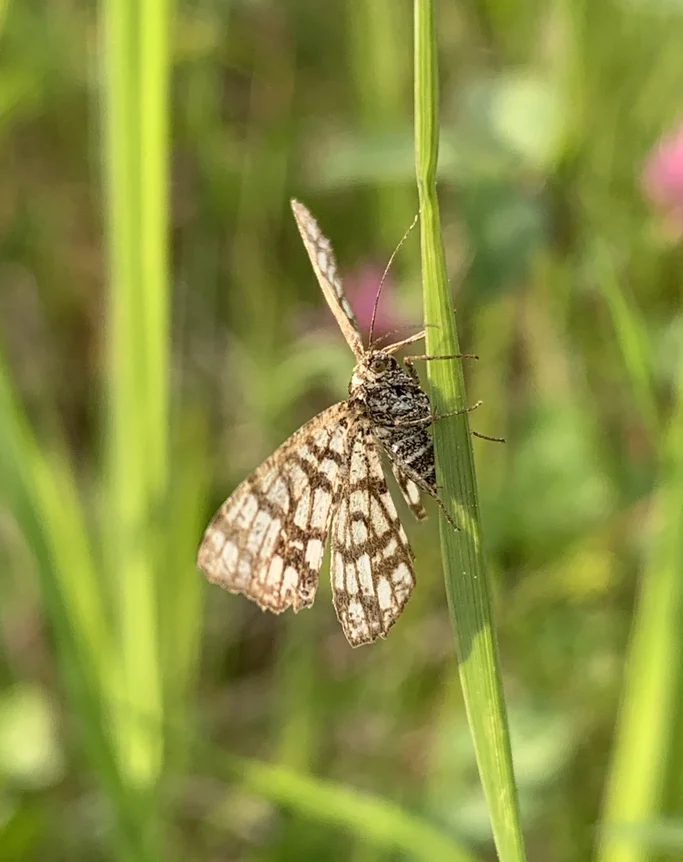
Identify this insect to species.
Chiasmia clathrata
